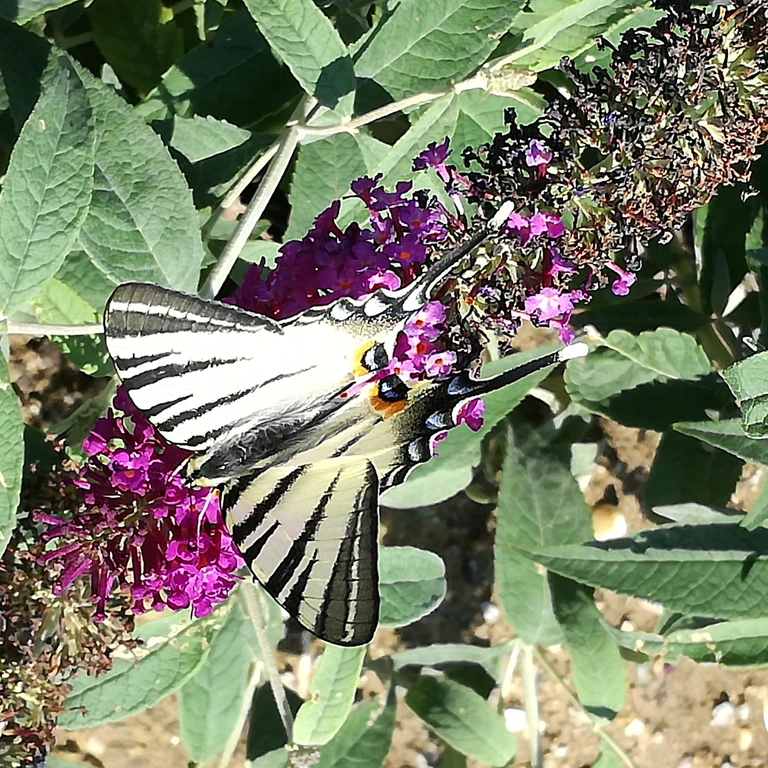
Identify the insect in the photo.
Iphiclides podalirius
